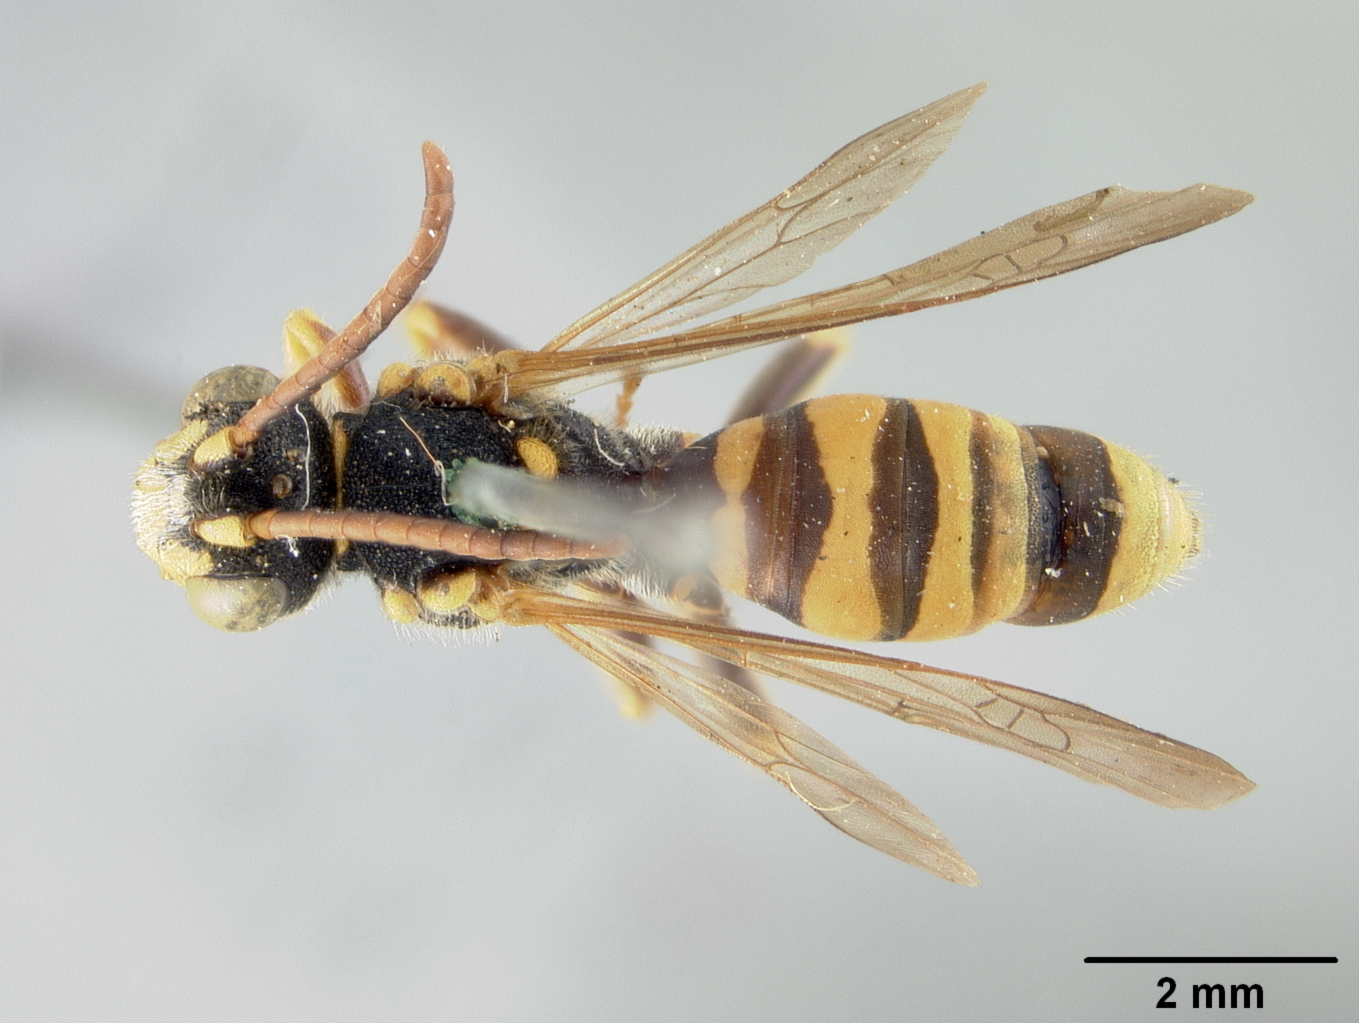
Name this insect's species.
Nomada sanctaecrucis
